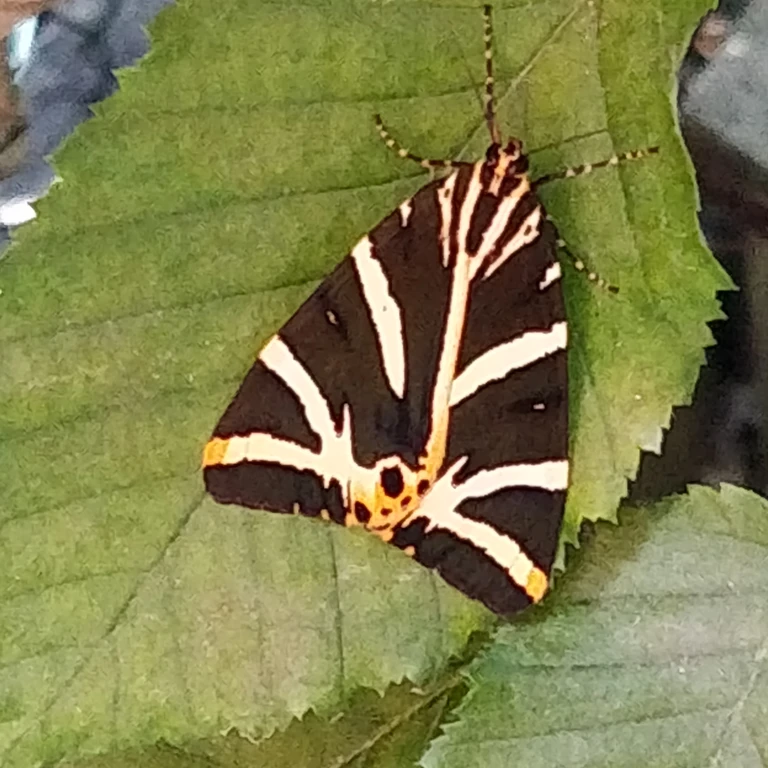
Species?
Euplagia quadripunctaria
